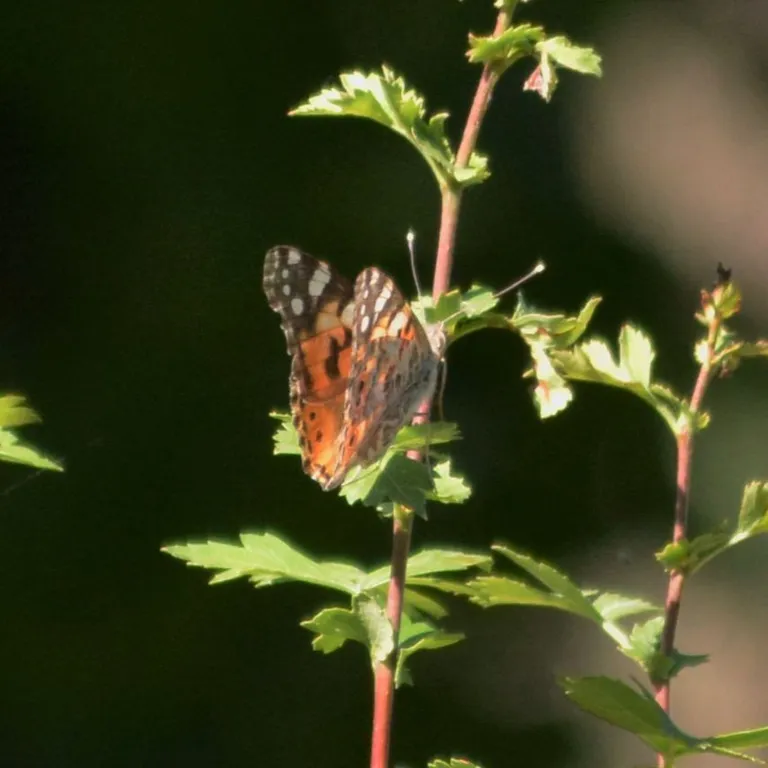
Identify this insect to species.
Vanessa cardui
